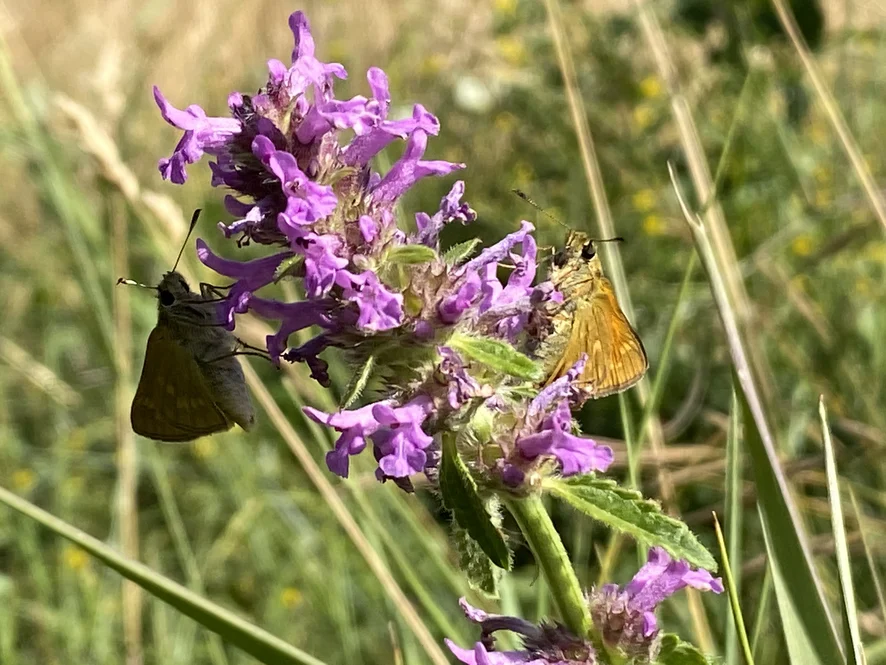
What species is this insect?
Ochlodes sylvanus (also Ochlodes venata)
